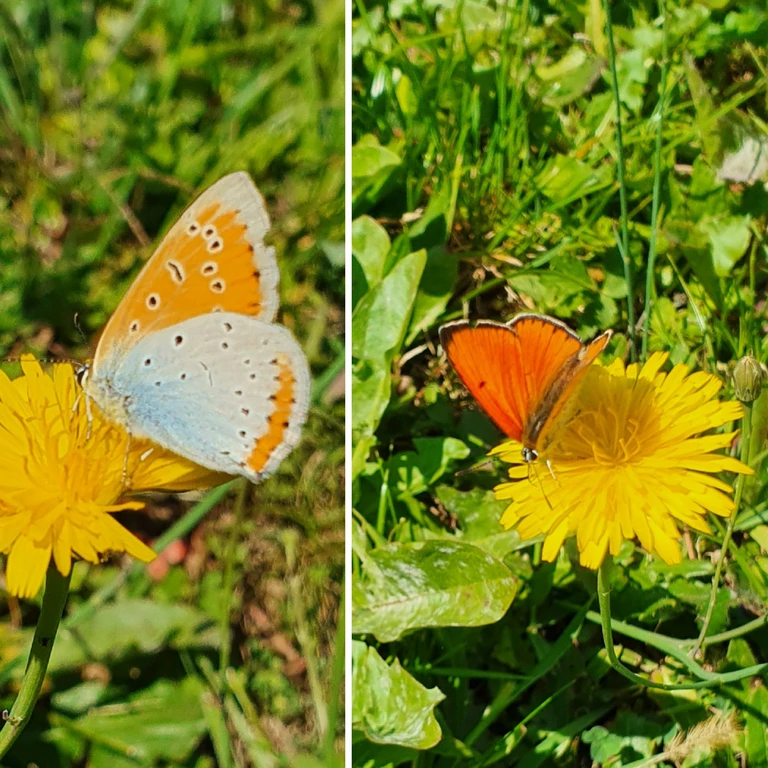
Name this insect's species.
Lycaena dispar
